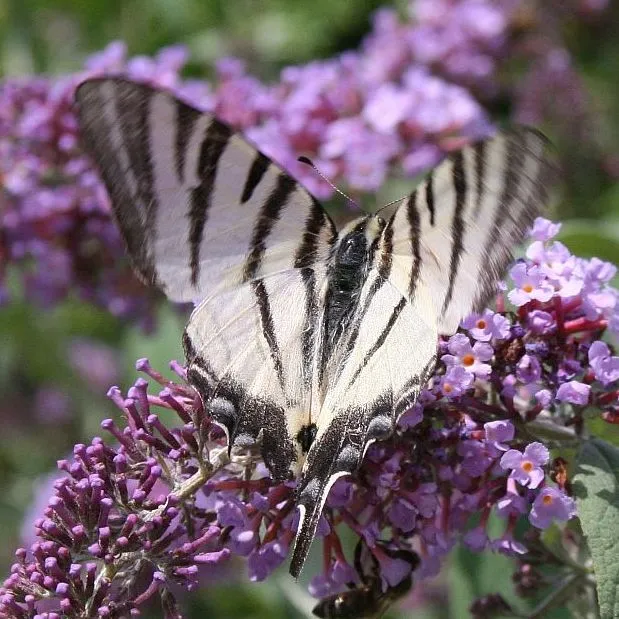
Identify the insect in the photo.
Iphiclides podalirius
